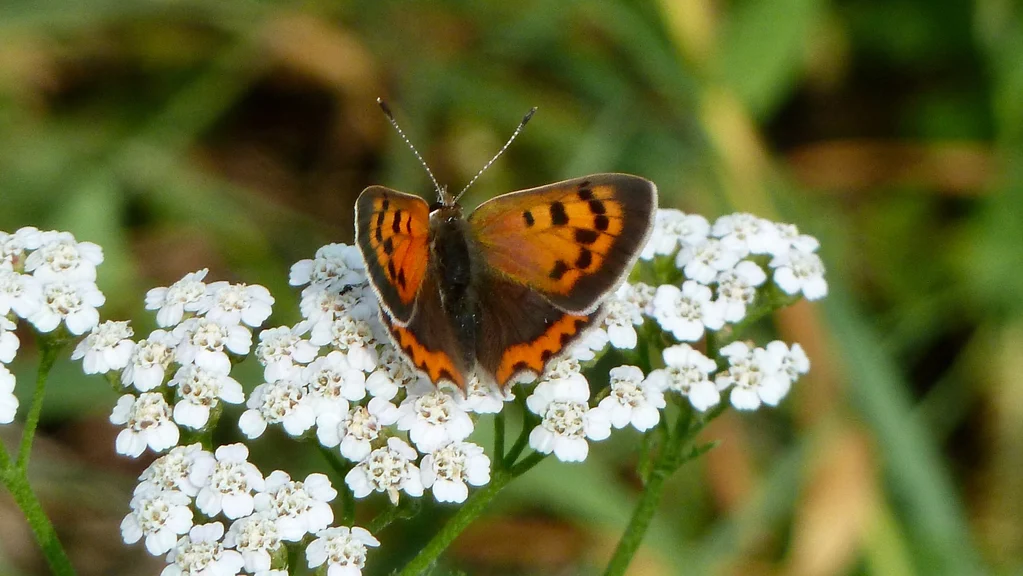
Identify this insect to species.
Lycaena phlaeas
